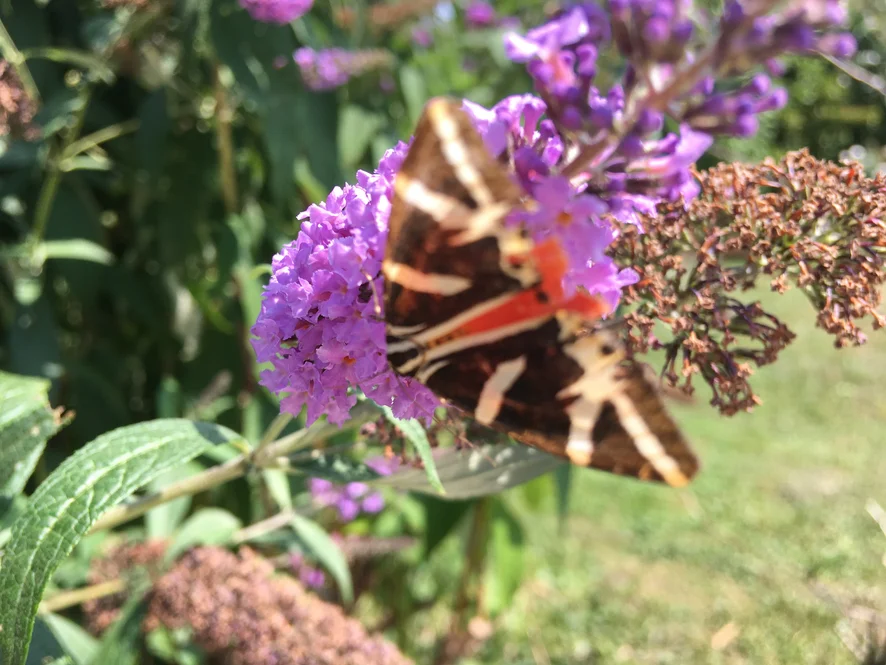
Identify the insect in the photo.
Euplagia quadripunctaria
